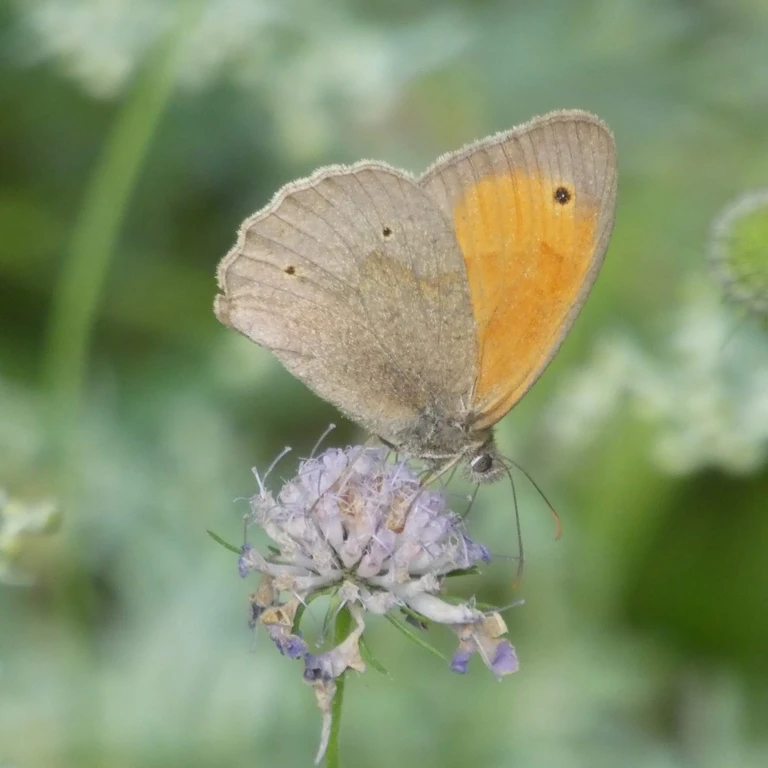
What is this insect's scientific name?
Maniola jurtina
